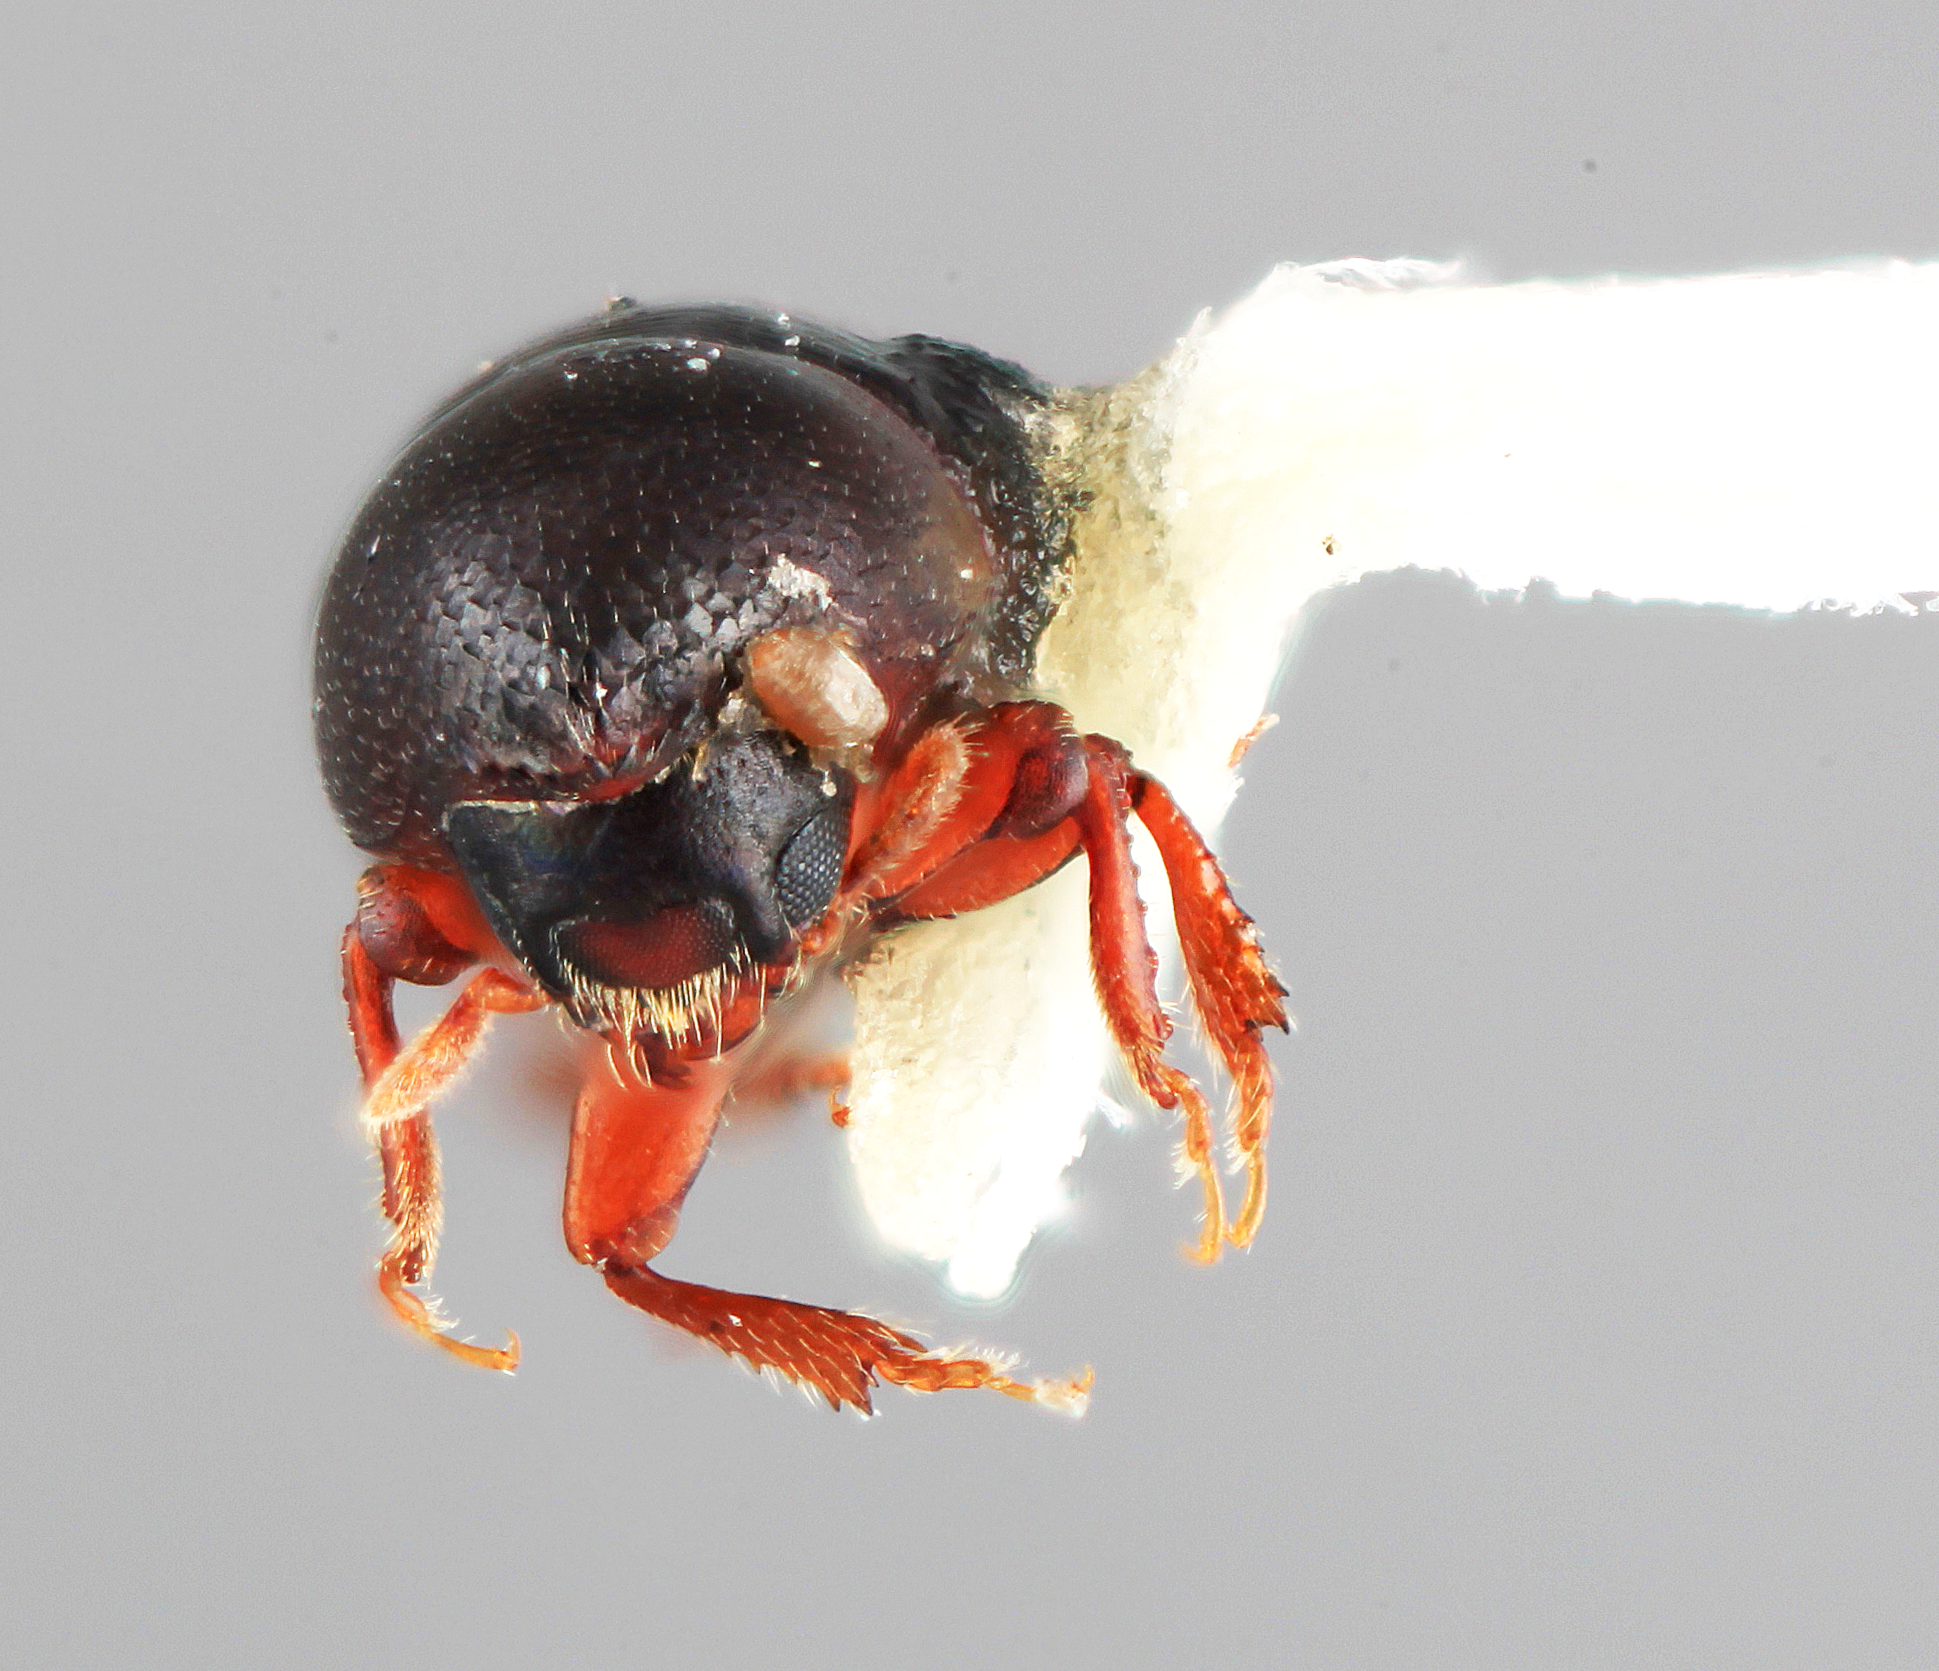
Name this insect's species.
Tricolus intrusus
